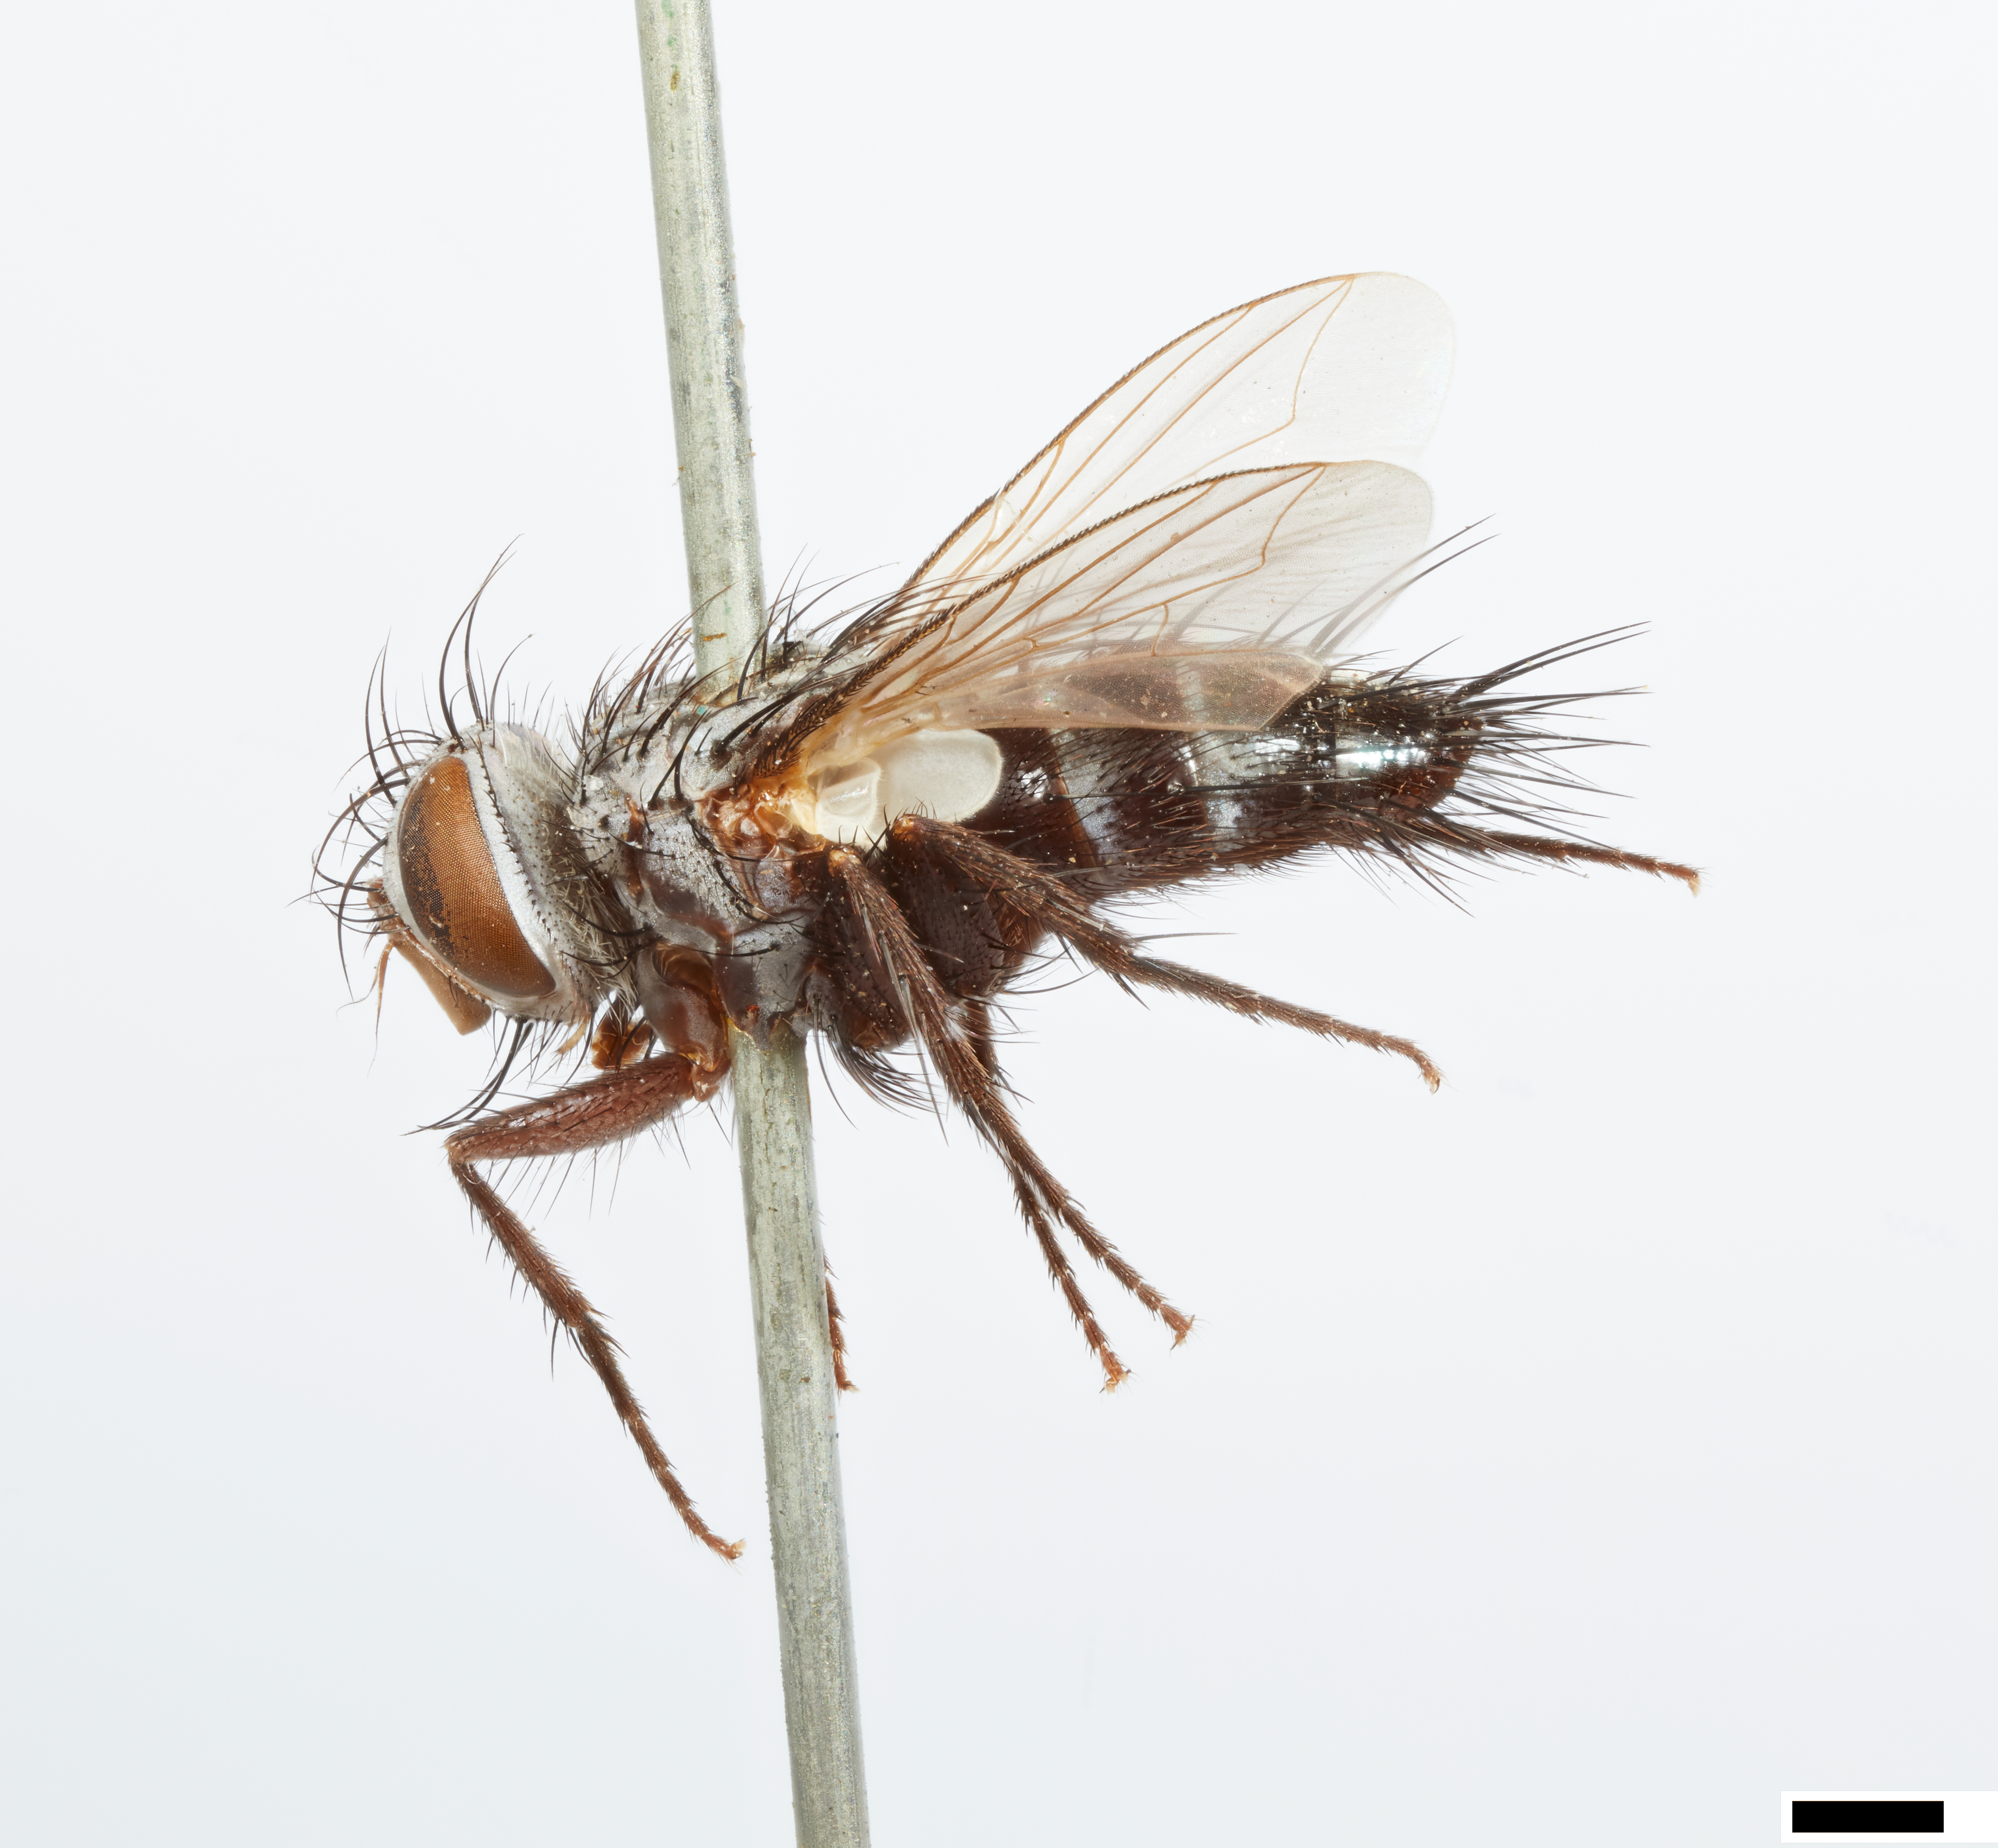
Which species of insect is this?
Phoeniciomyia arizonica
